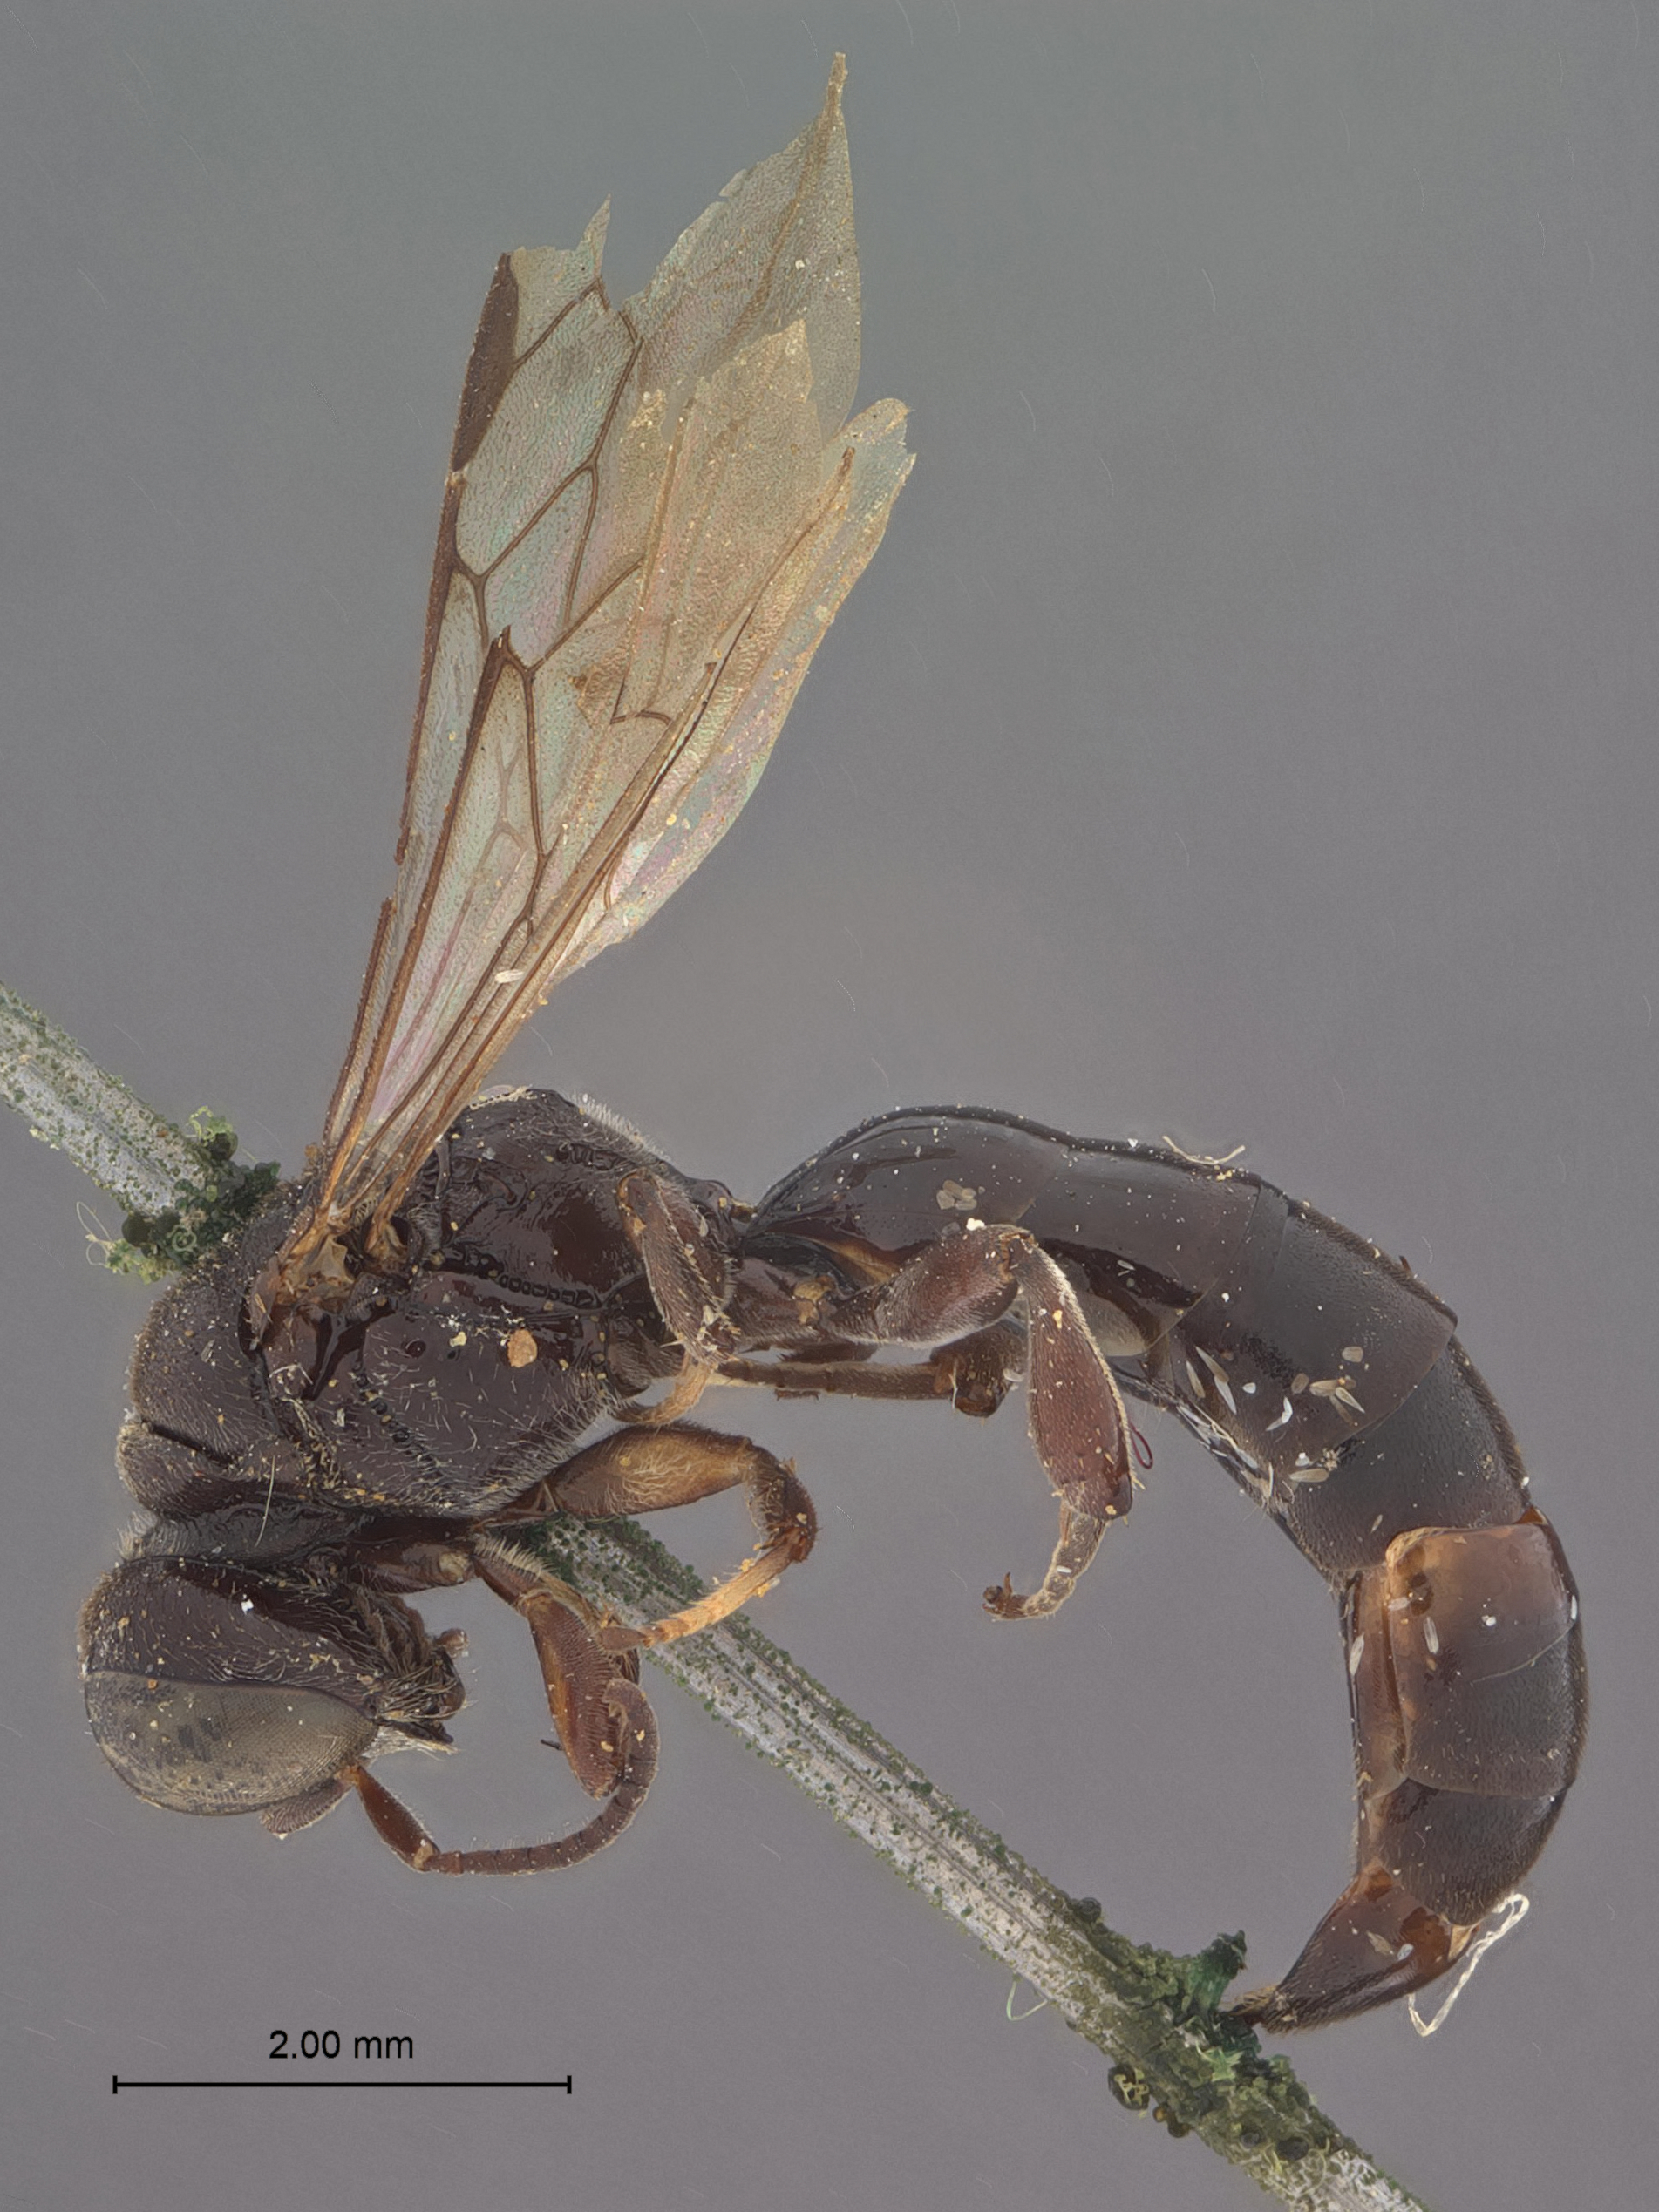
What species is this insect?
Dolichocrabro wickhami
